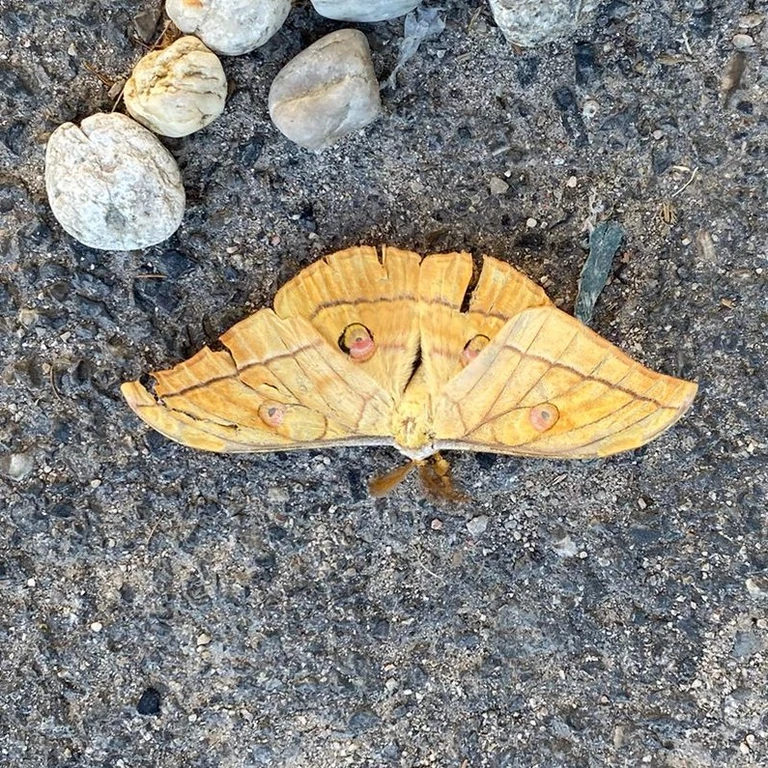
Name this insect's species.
Antheraea yamamai
